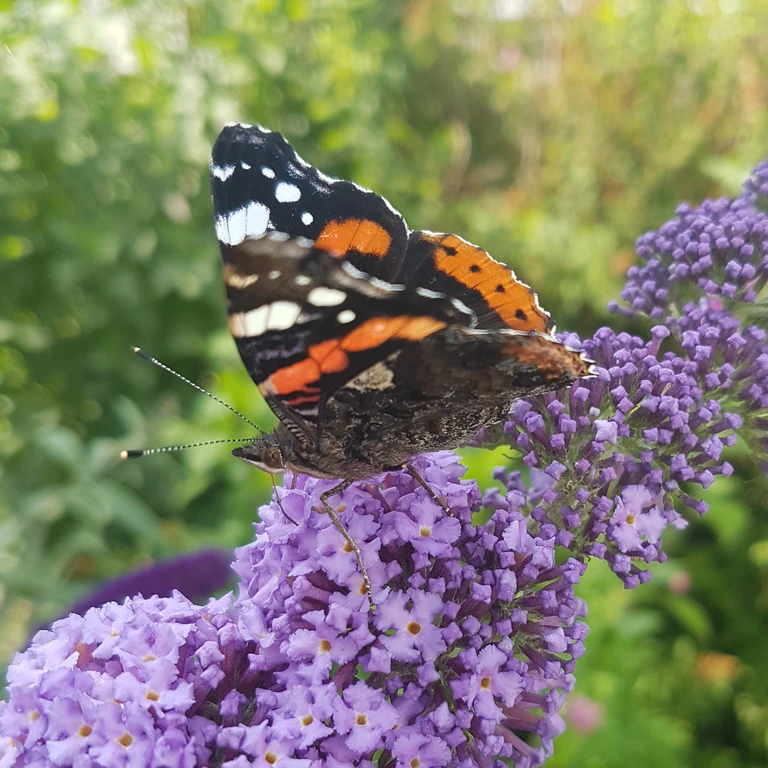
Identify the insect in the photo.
Vanessa atalanta
